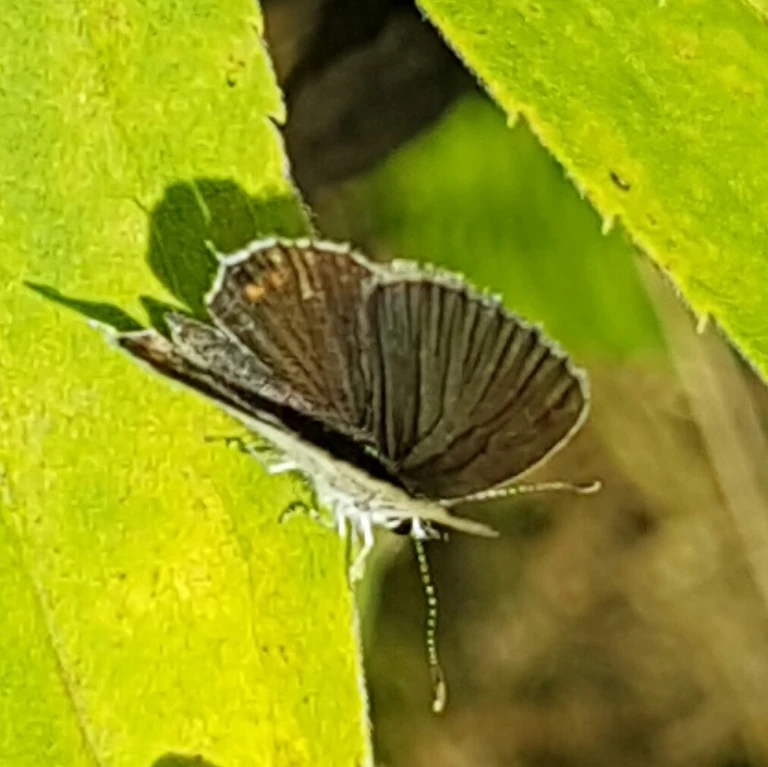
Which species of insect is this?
Cupido argiades (also Elkalyce argiades)
